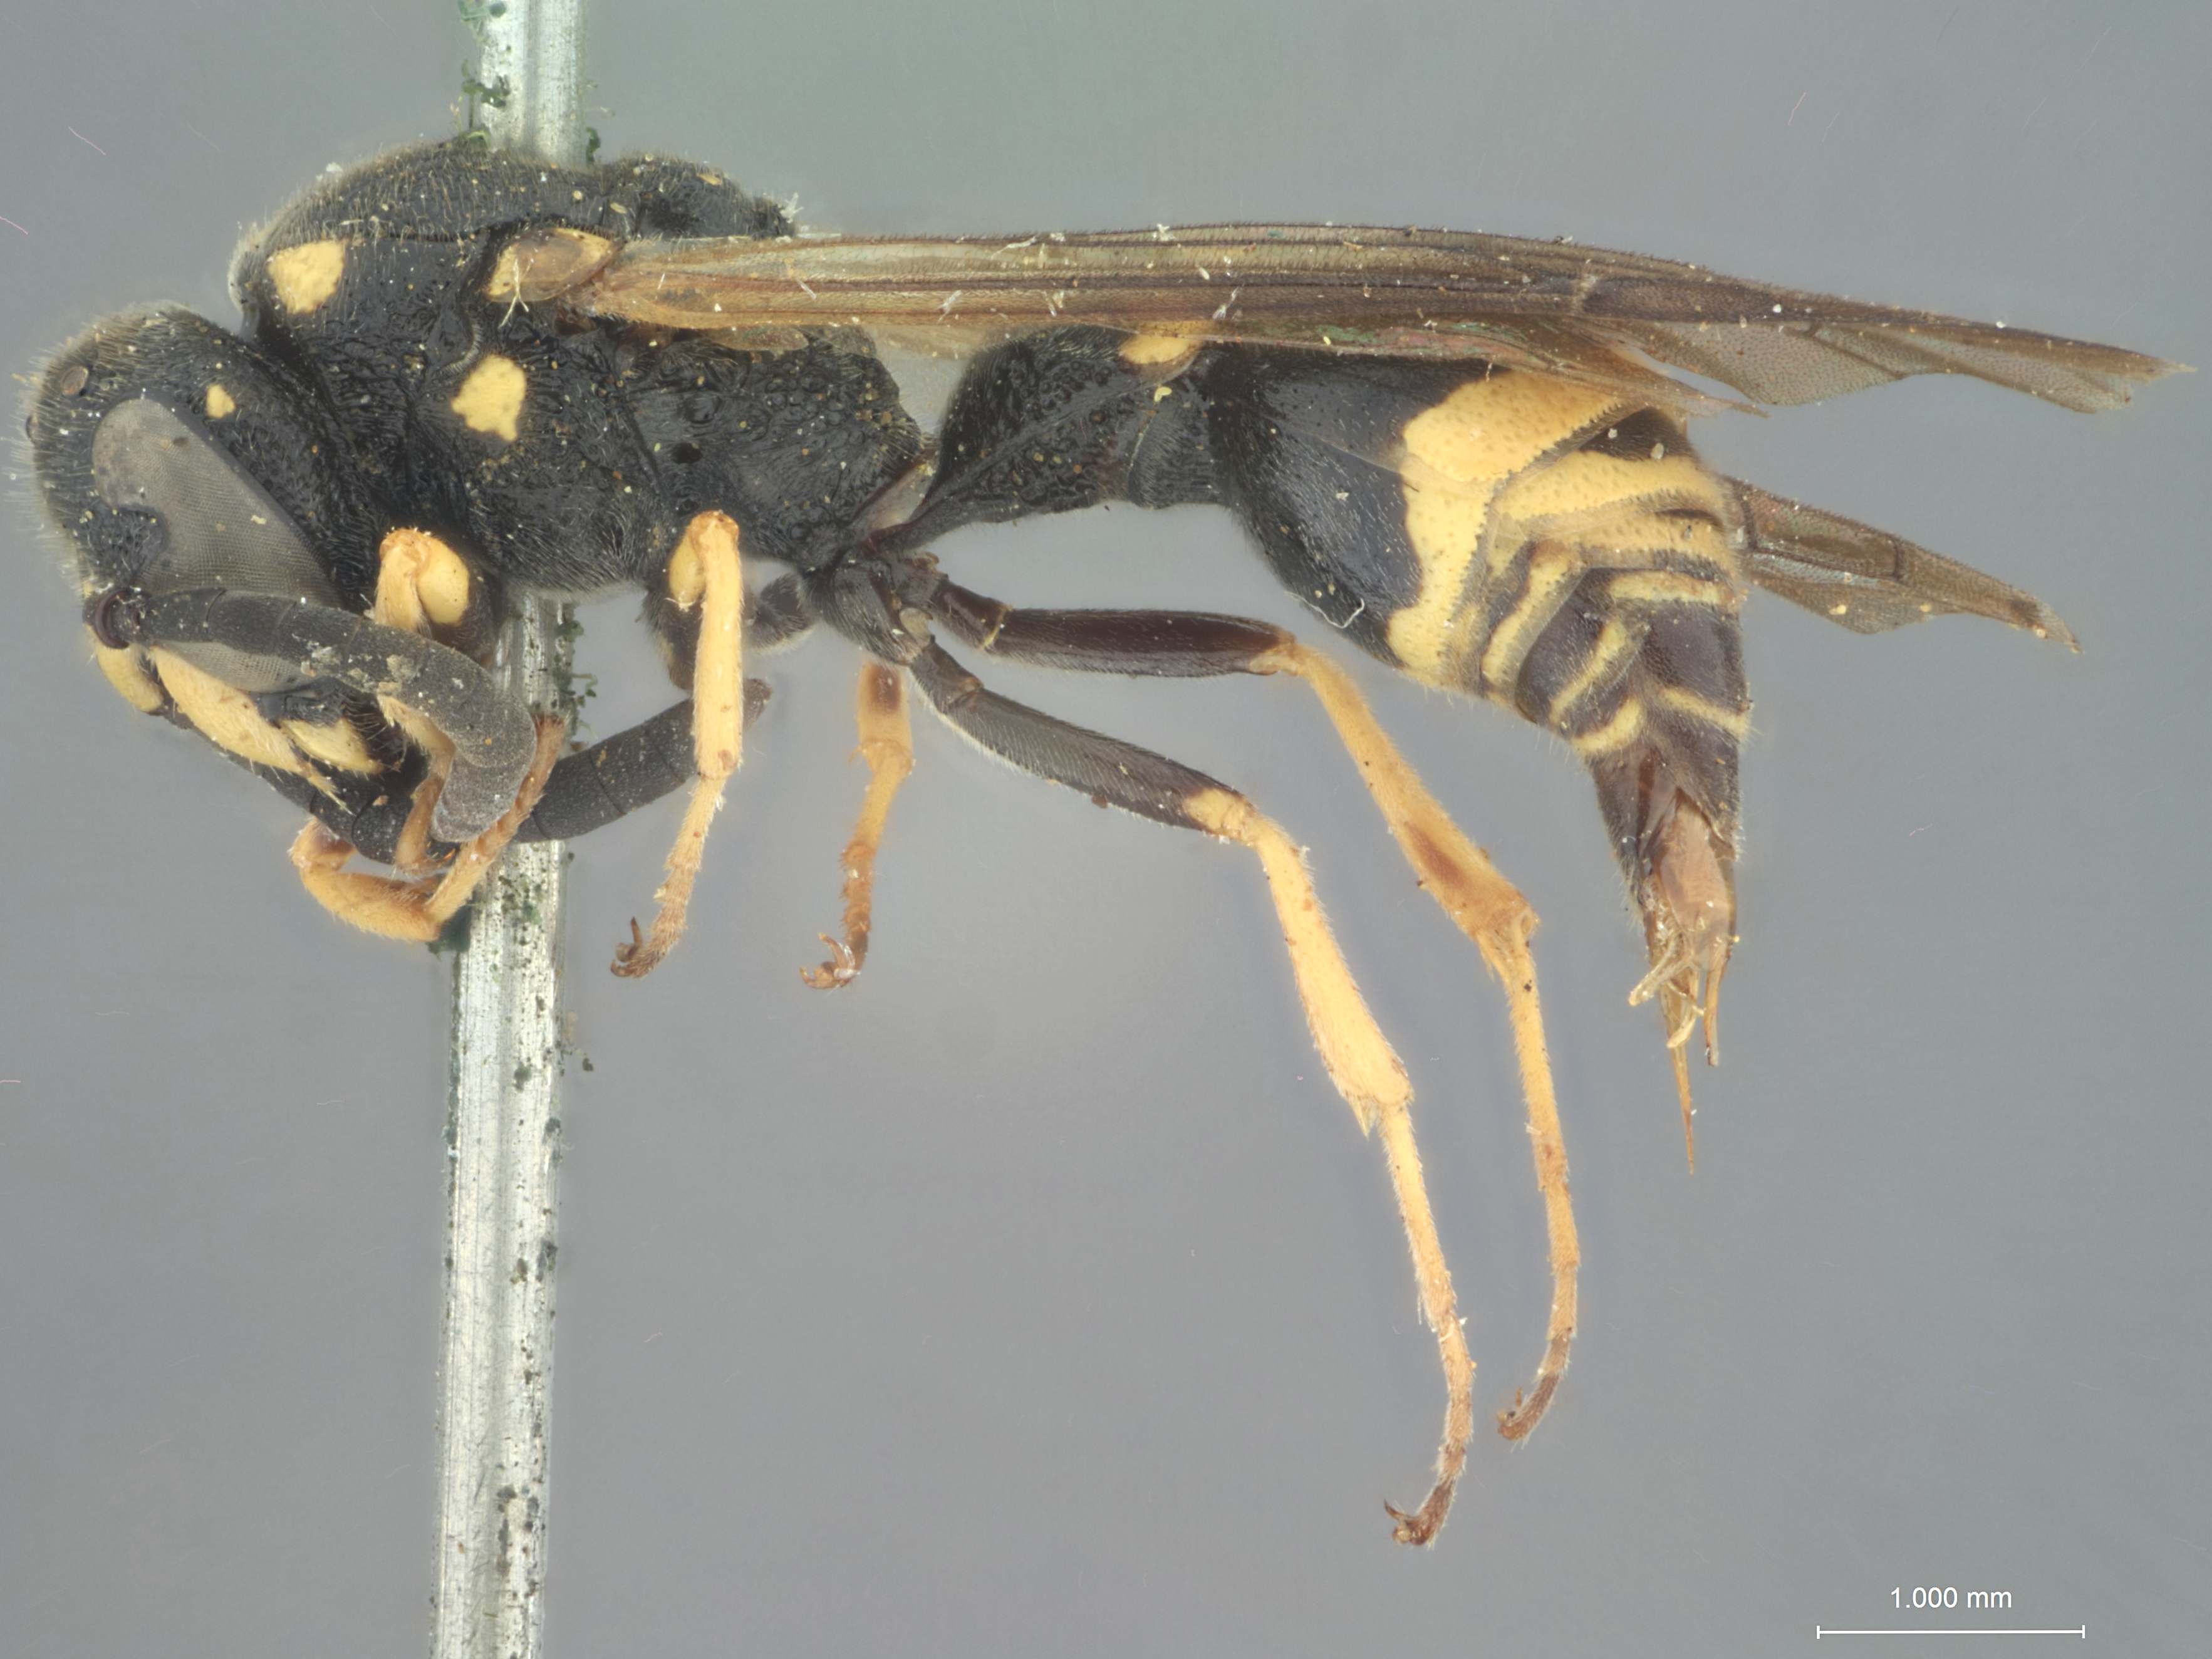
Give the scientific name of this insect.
Nortonia nevadaensis
